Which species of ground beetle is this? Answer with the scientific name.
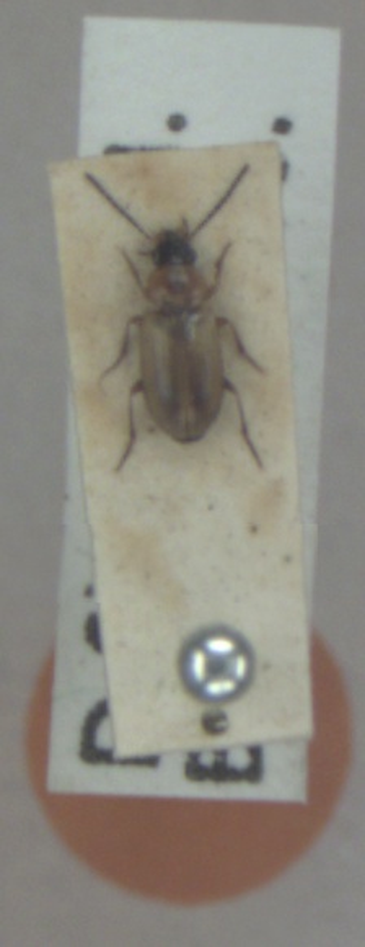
Acupalpus dorsalis
